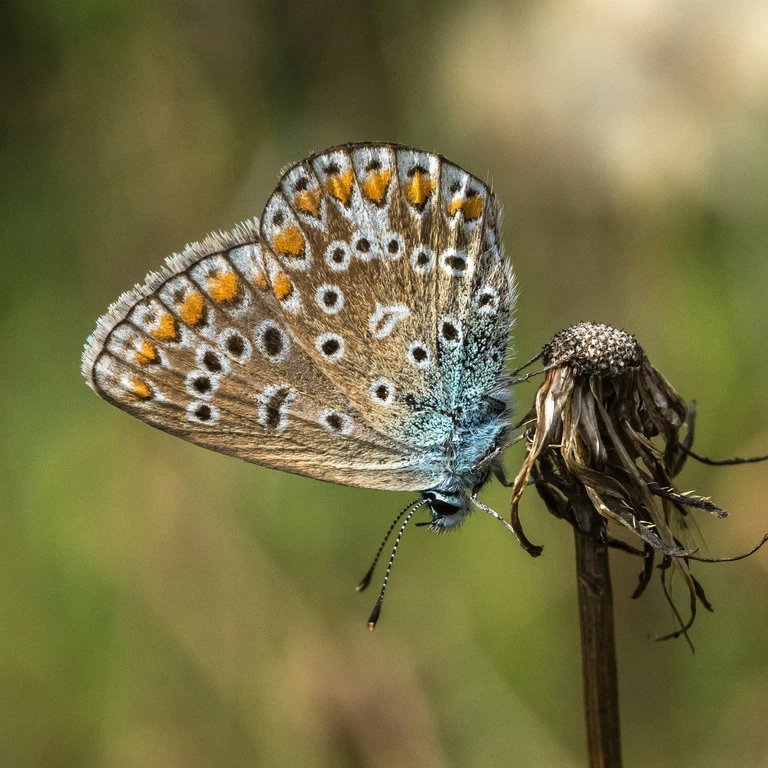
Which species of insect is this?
Polyommatus icarus
